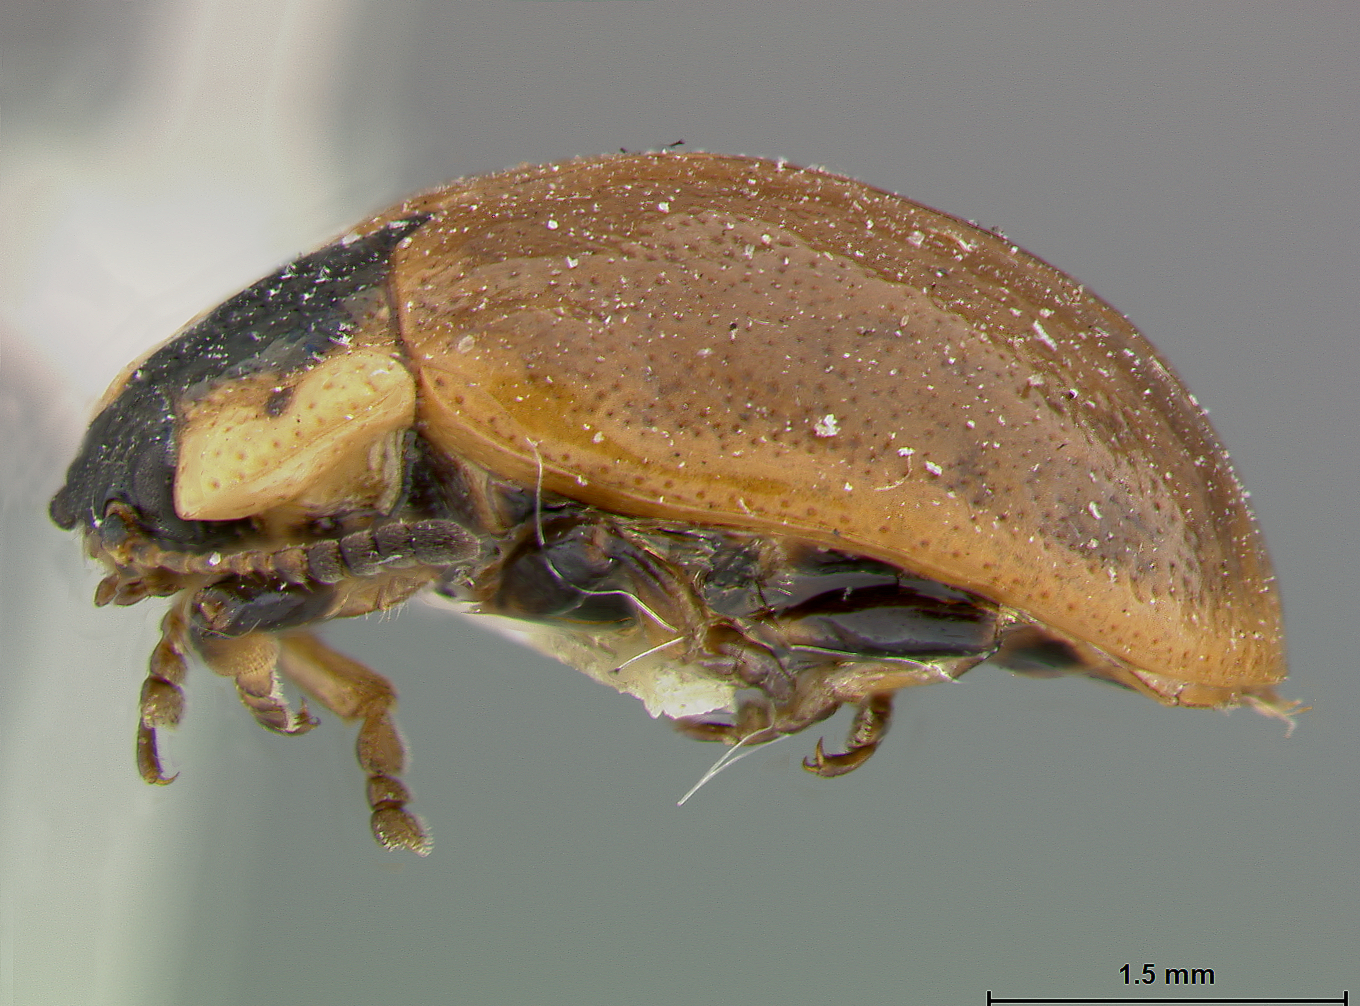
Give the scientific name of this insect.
Melasoma immaculata
